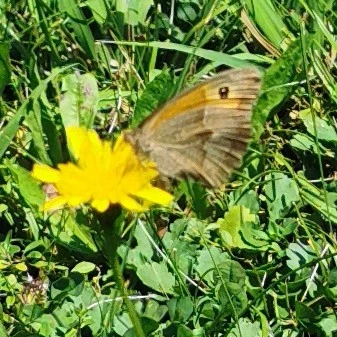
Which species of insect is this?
Maniola jurtina
